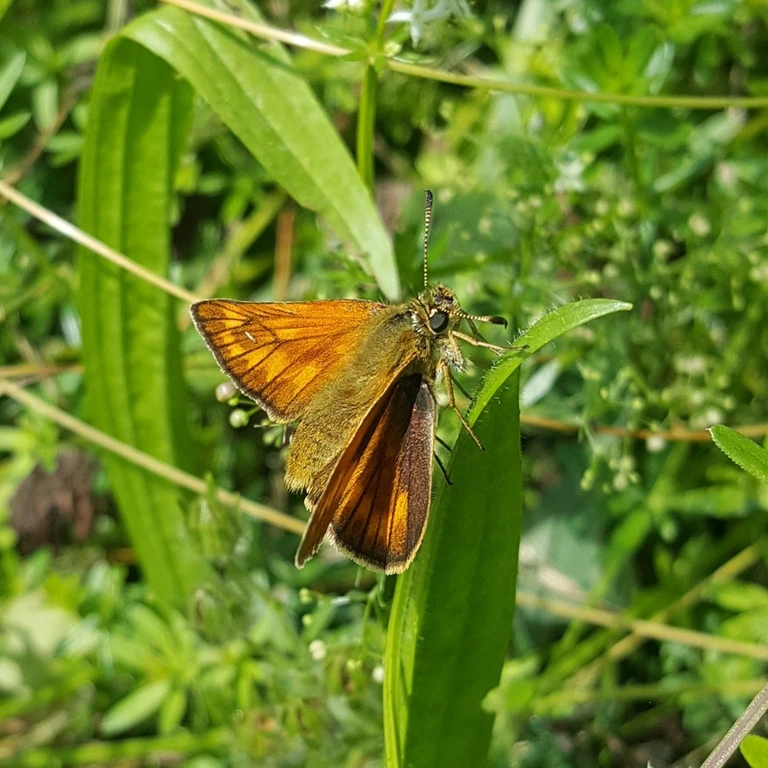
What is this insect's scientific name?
Ochlodes sylvanus (also Ochlodes venata)
